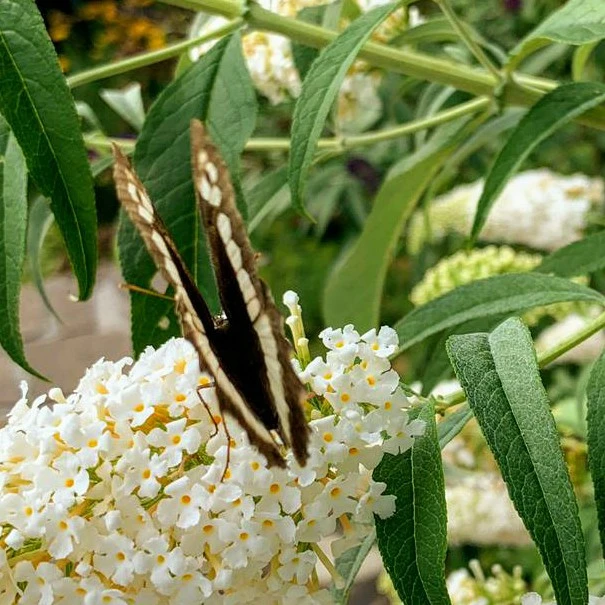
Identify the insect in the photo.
Brintesia circe
